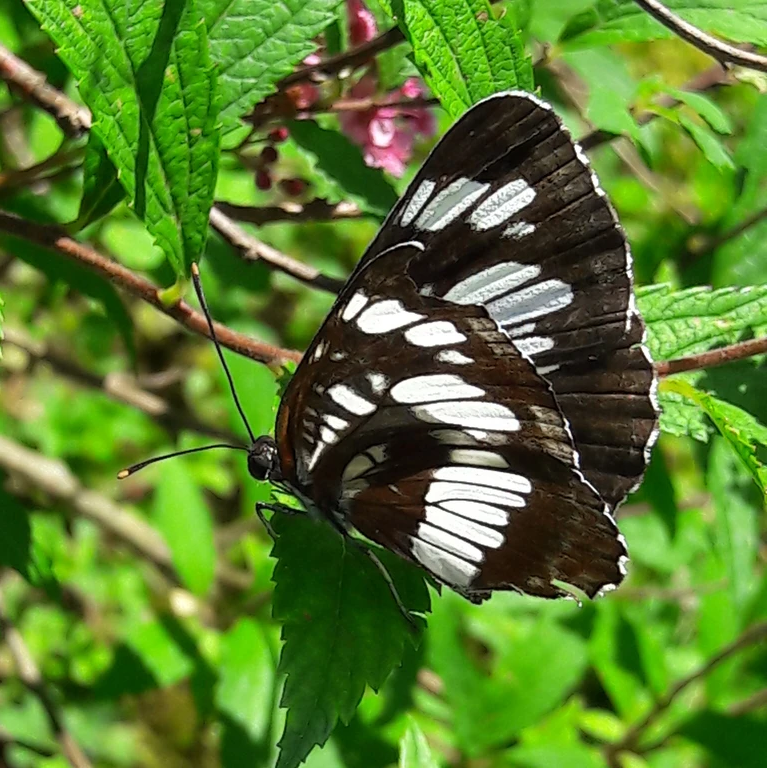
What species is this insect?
Neptis rivularis
